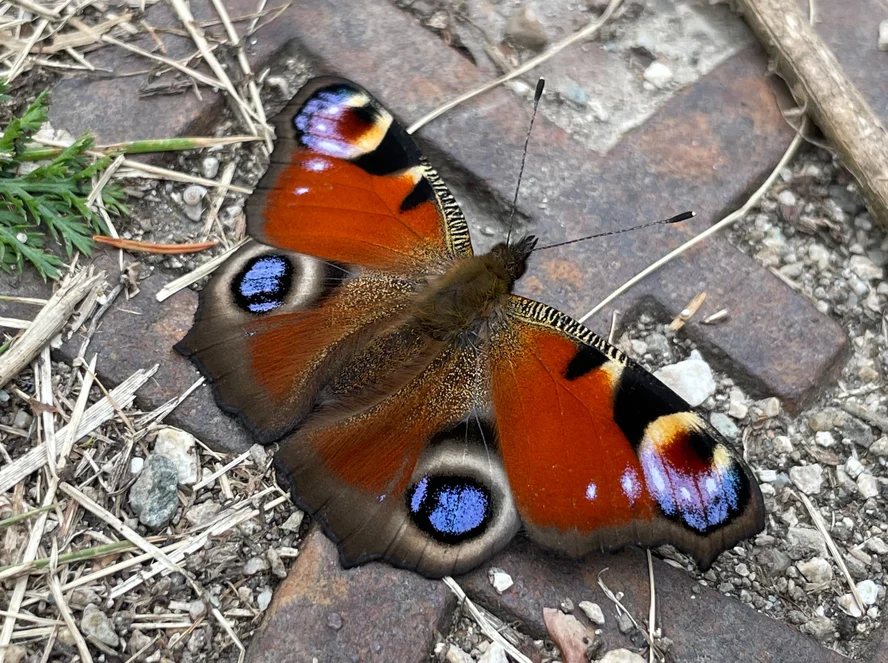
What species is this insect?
Aglais io
